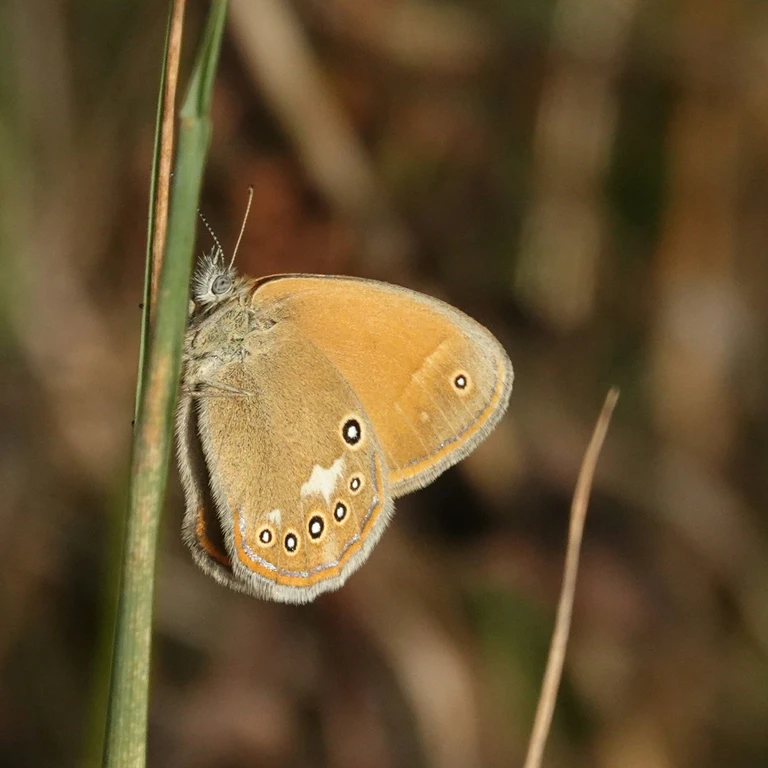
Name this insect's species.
Coenonympha glycerion (also Coenonympha iphis)
